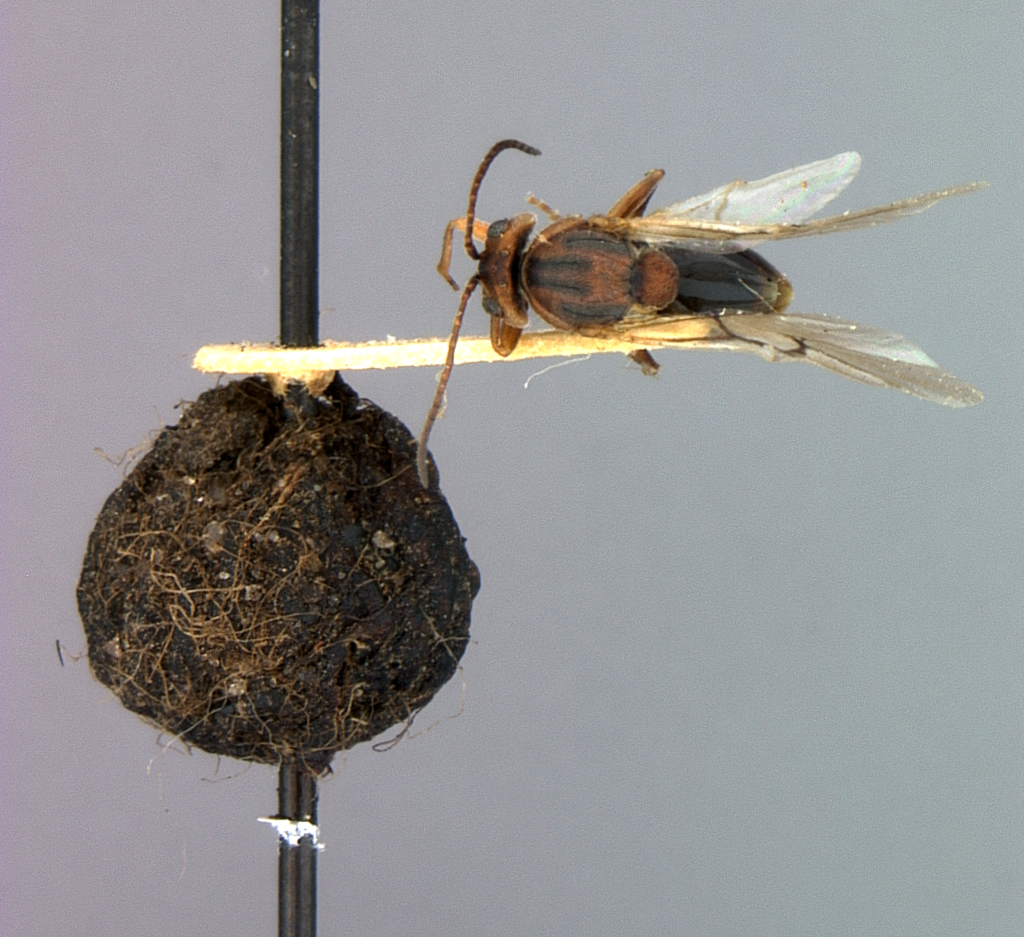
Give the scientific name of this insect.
Callirhytis balanacea
